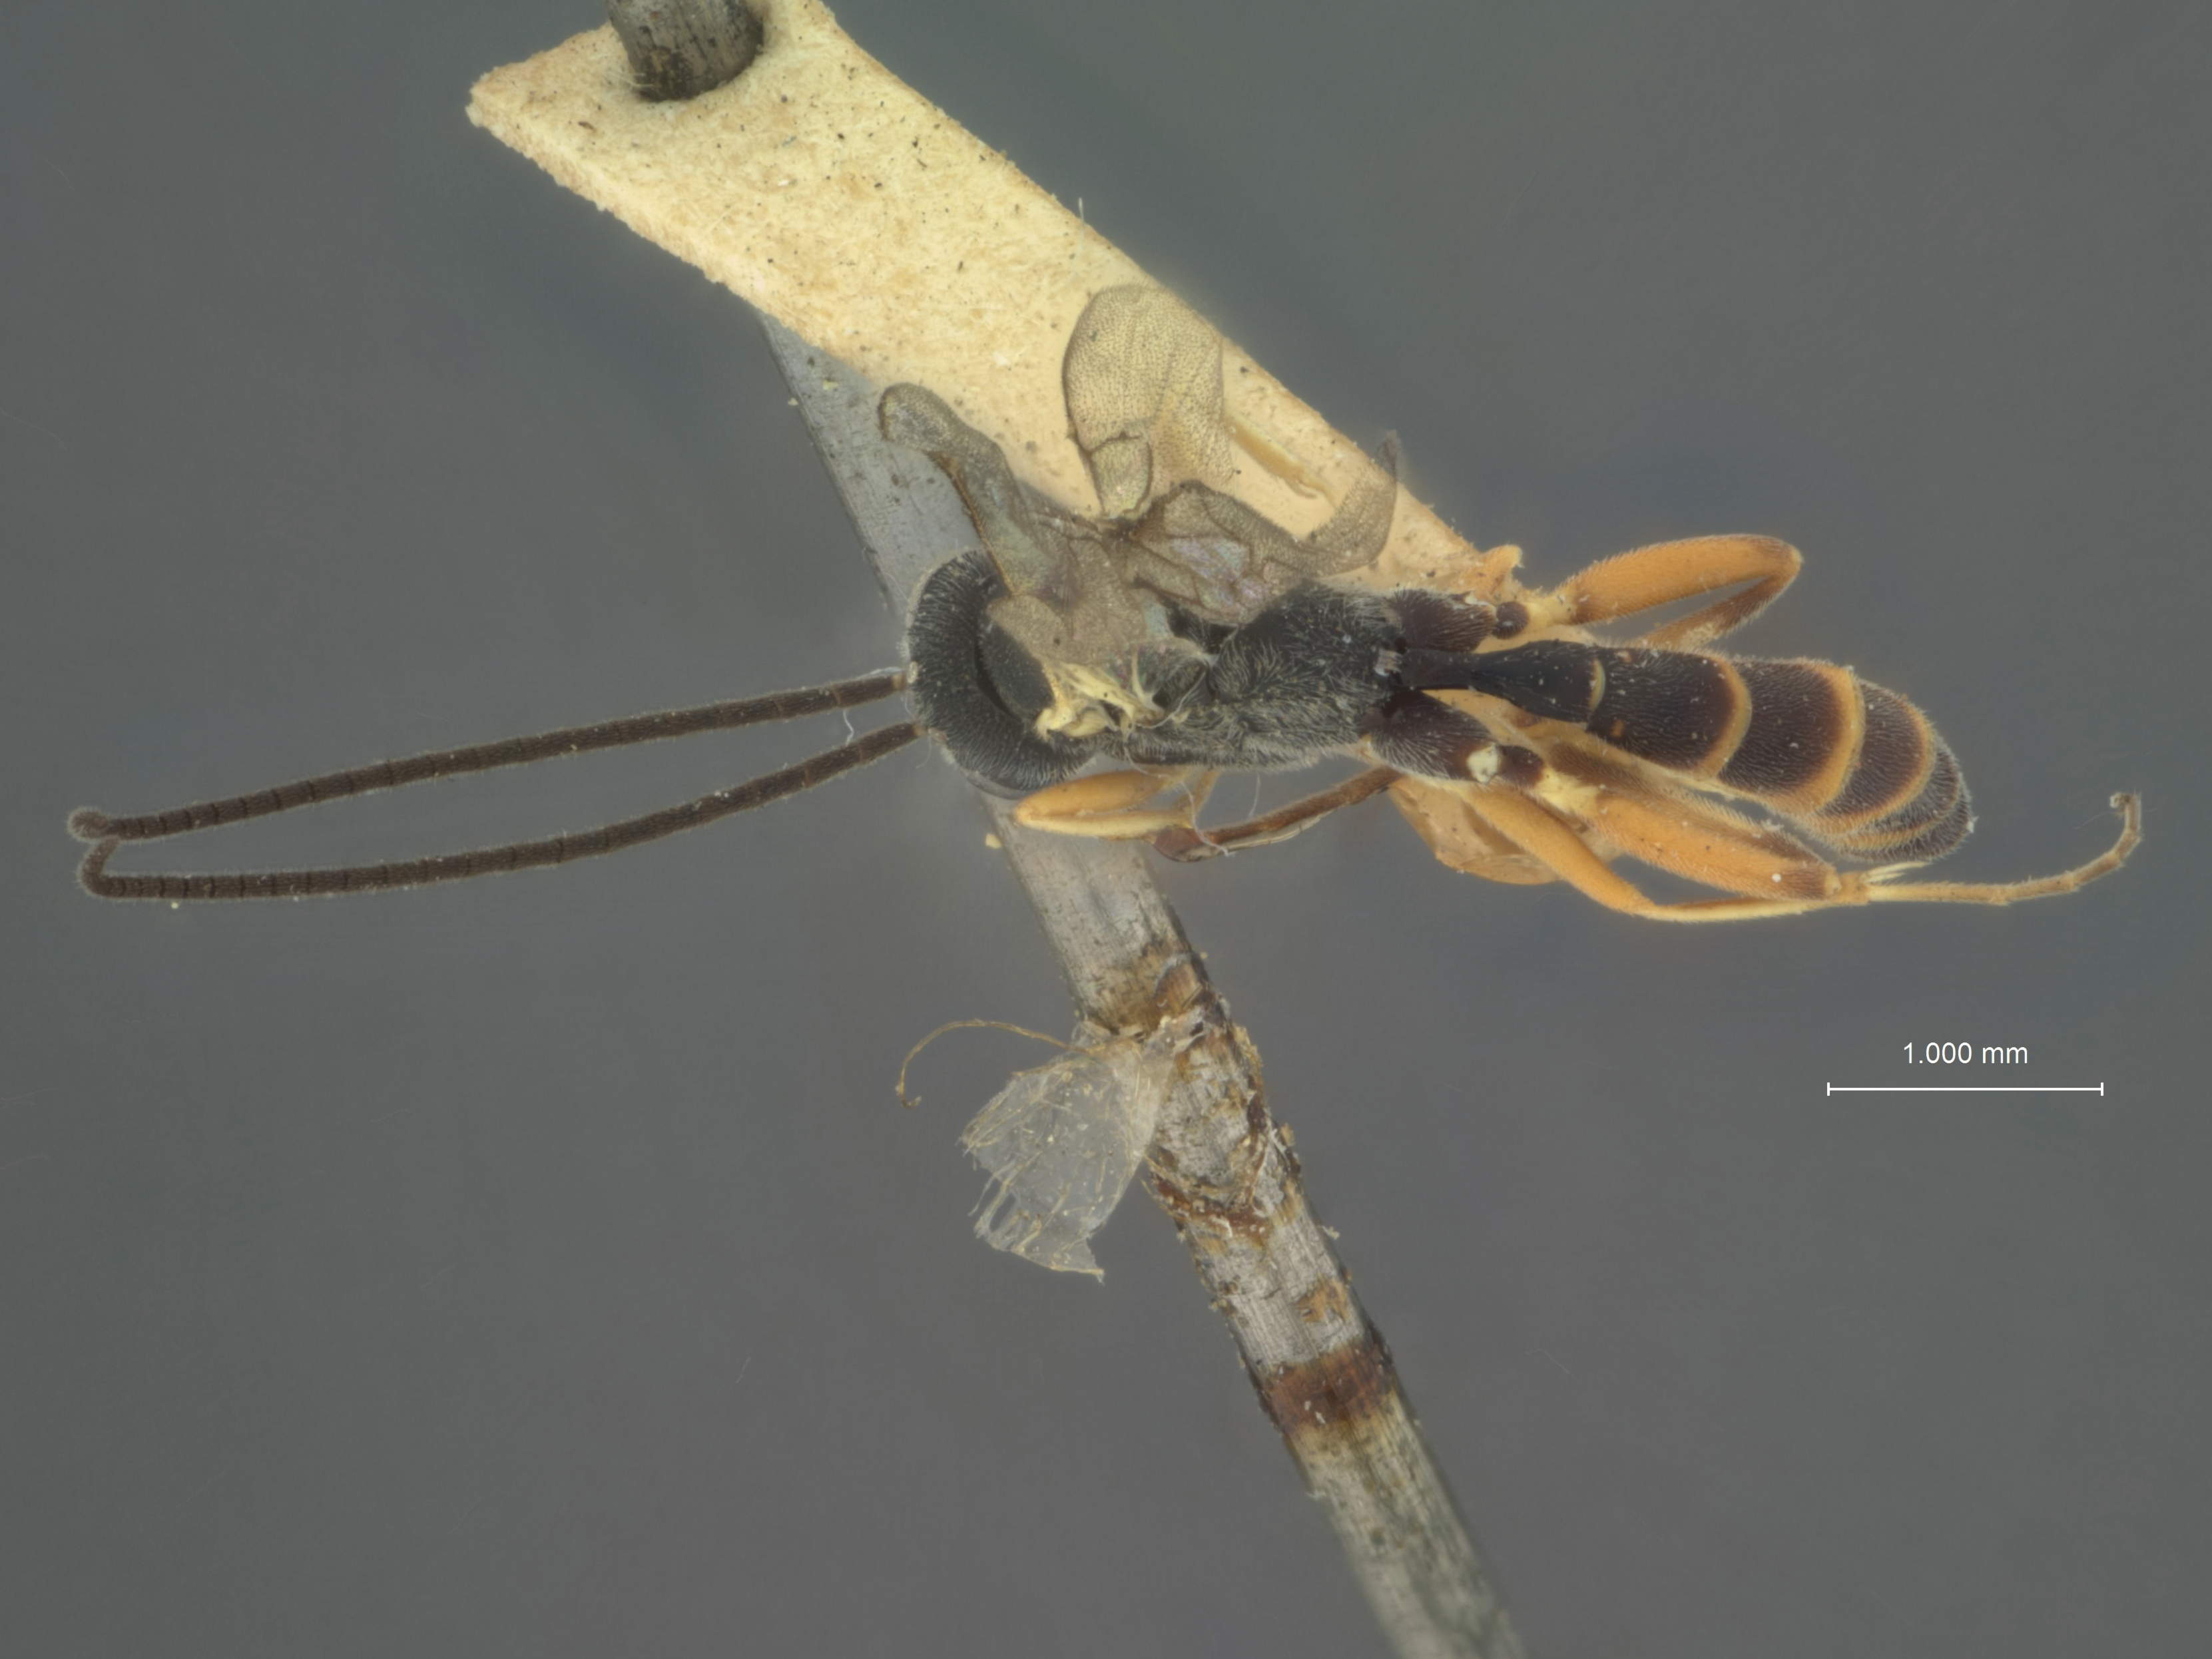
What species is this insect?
Limneria flavicincta
